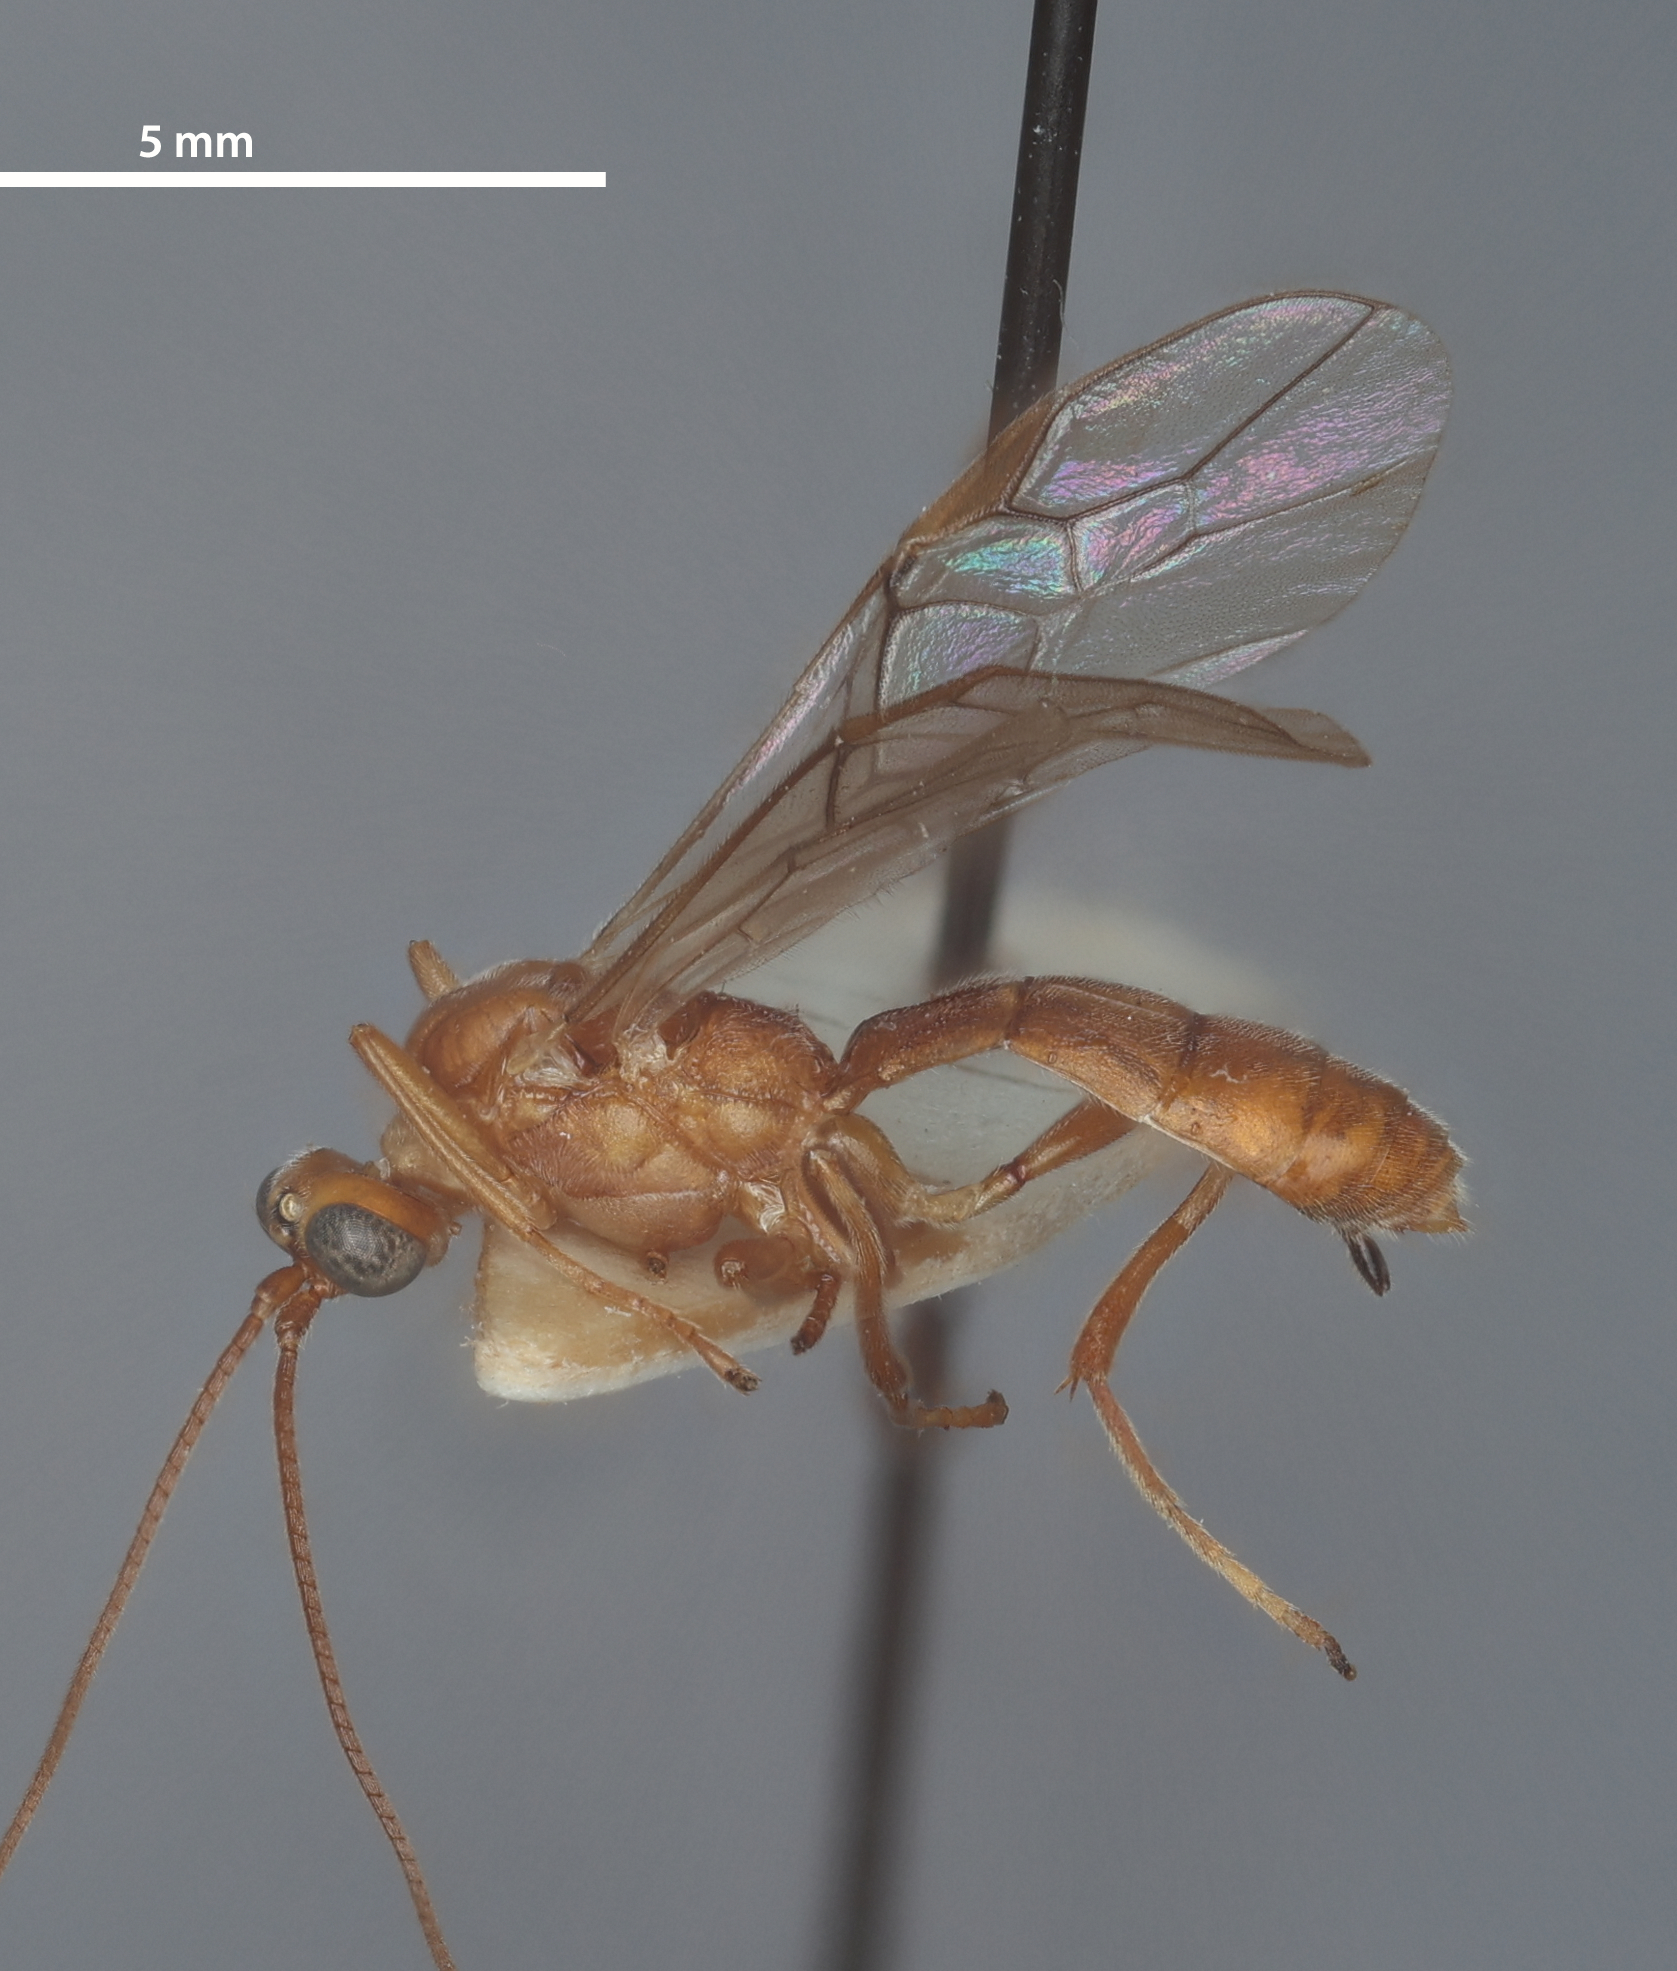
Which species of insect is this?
Rogas indiscretus
